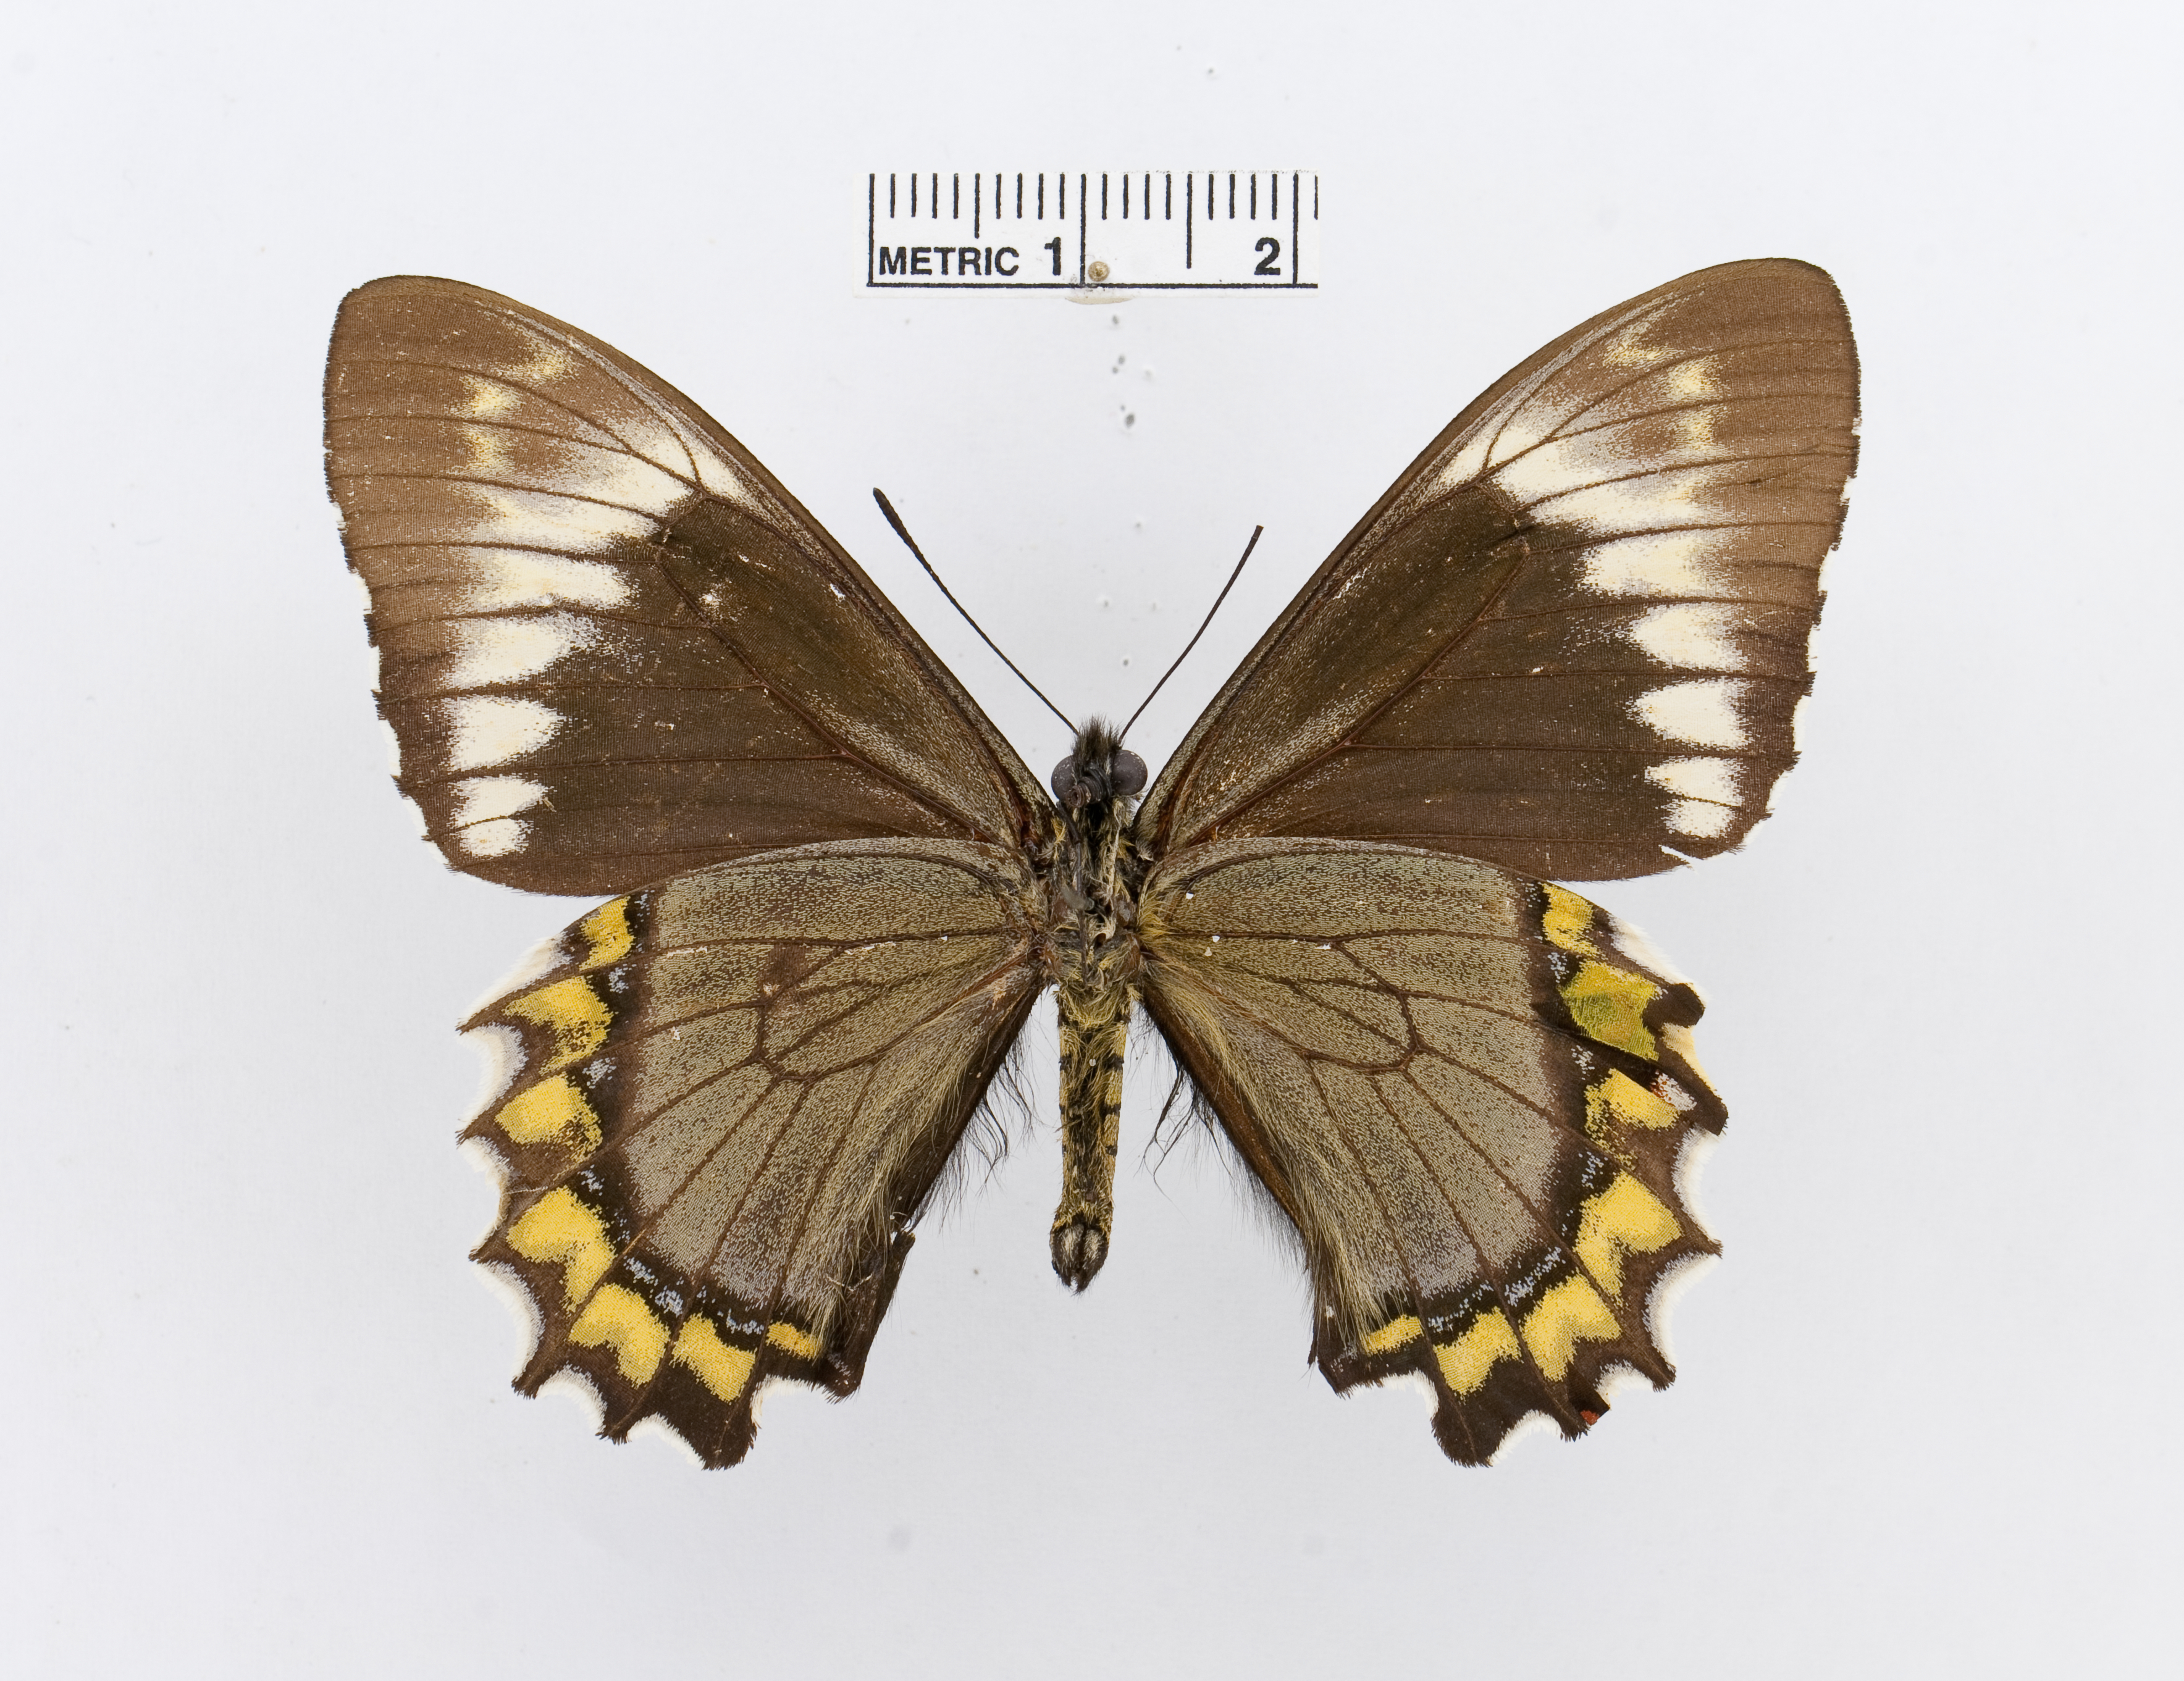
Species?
Battus madyes
